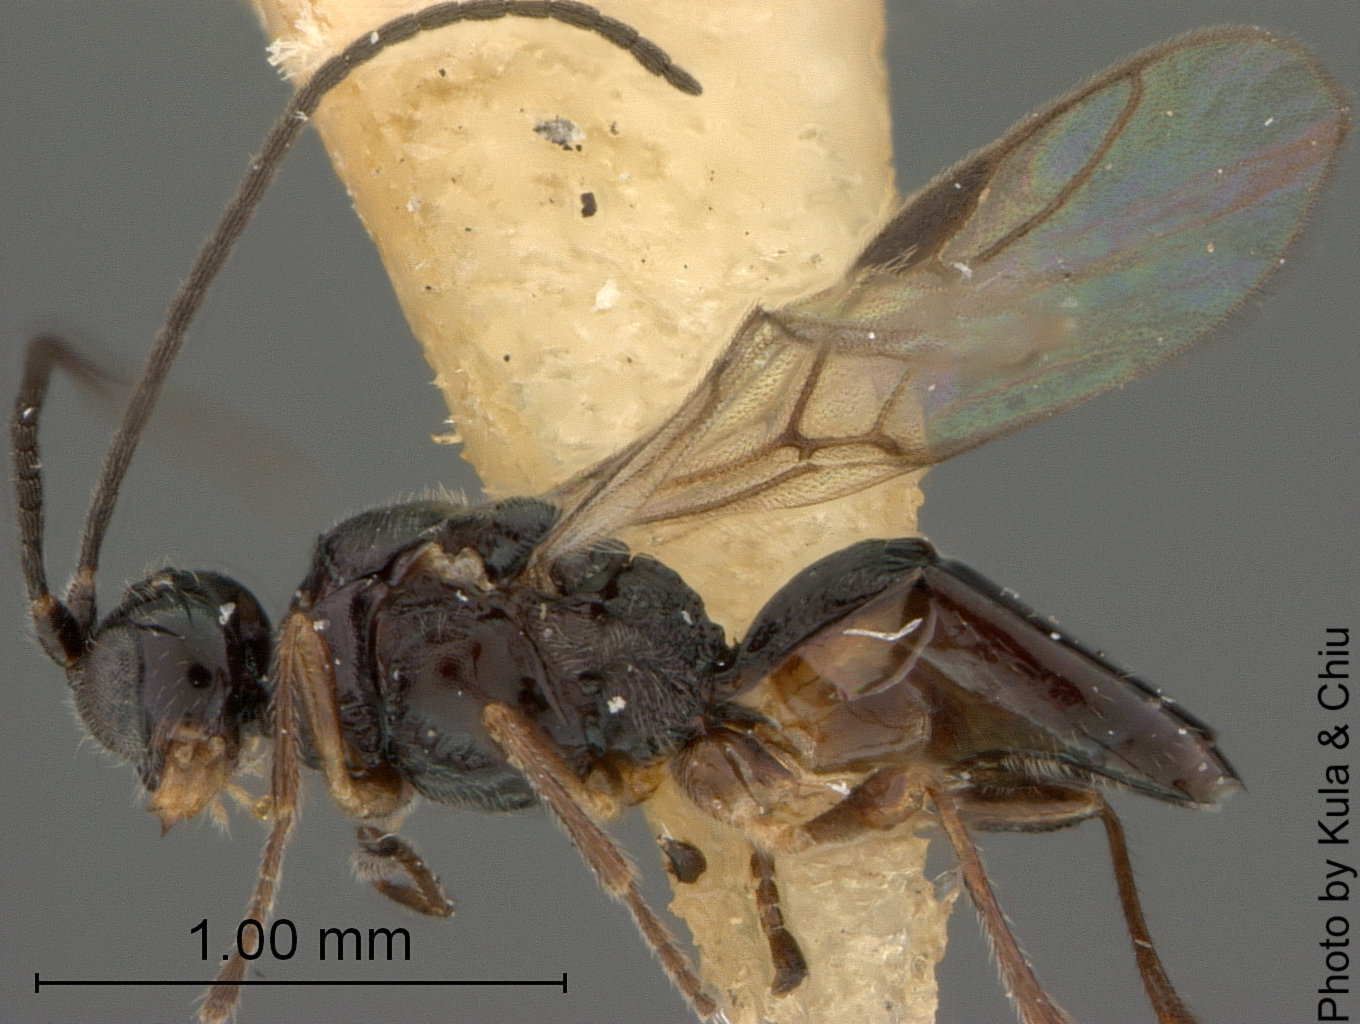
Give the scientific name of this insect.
Chorebidella bergi
